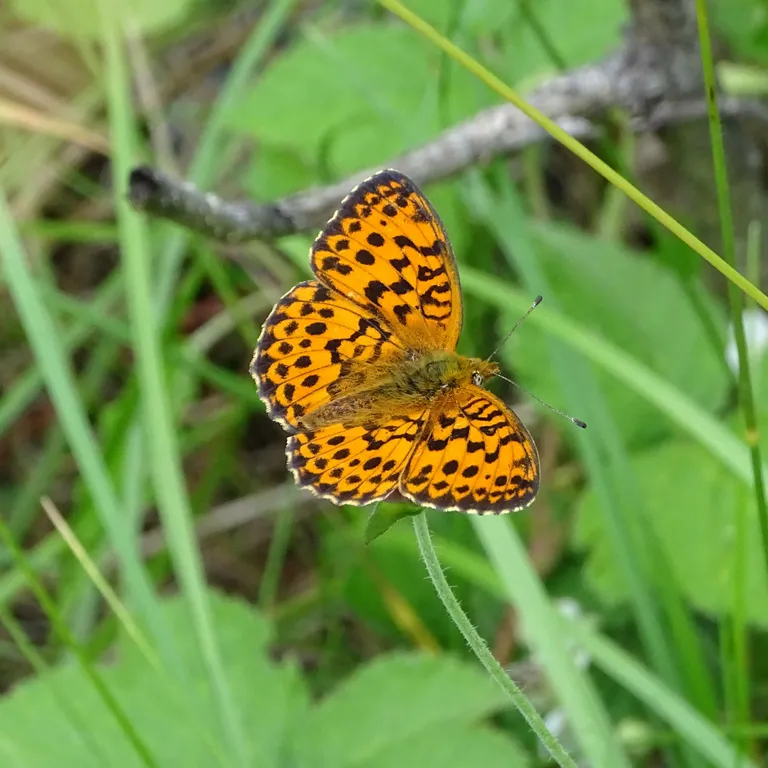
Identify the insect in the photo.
Brenthis daphne
